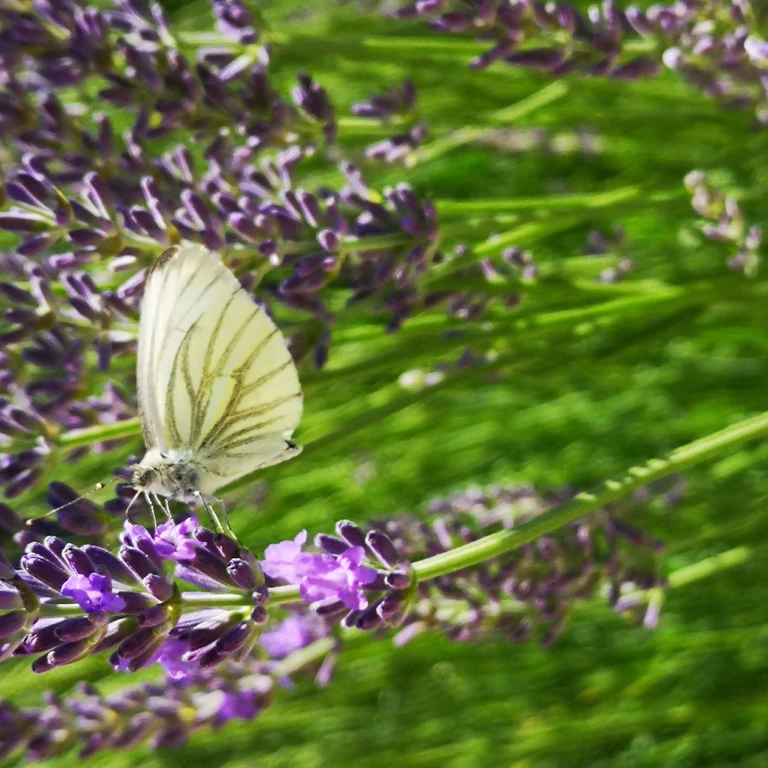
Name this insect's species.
Pieris napi
